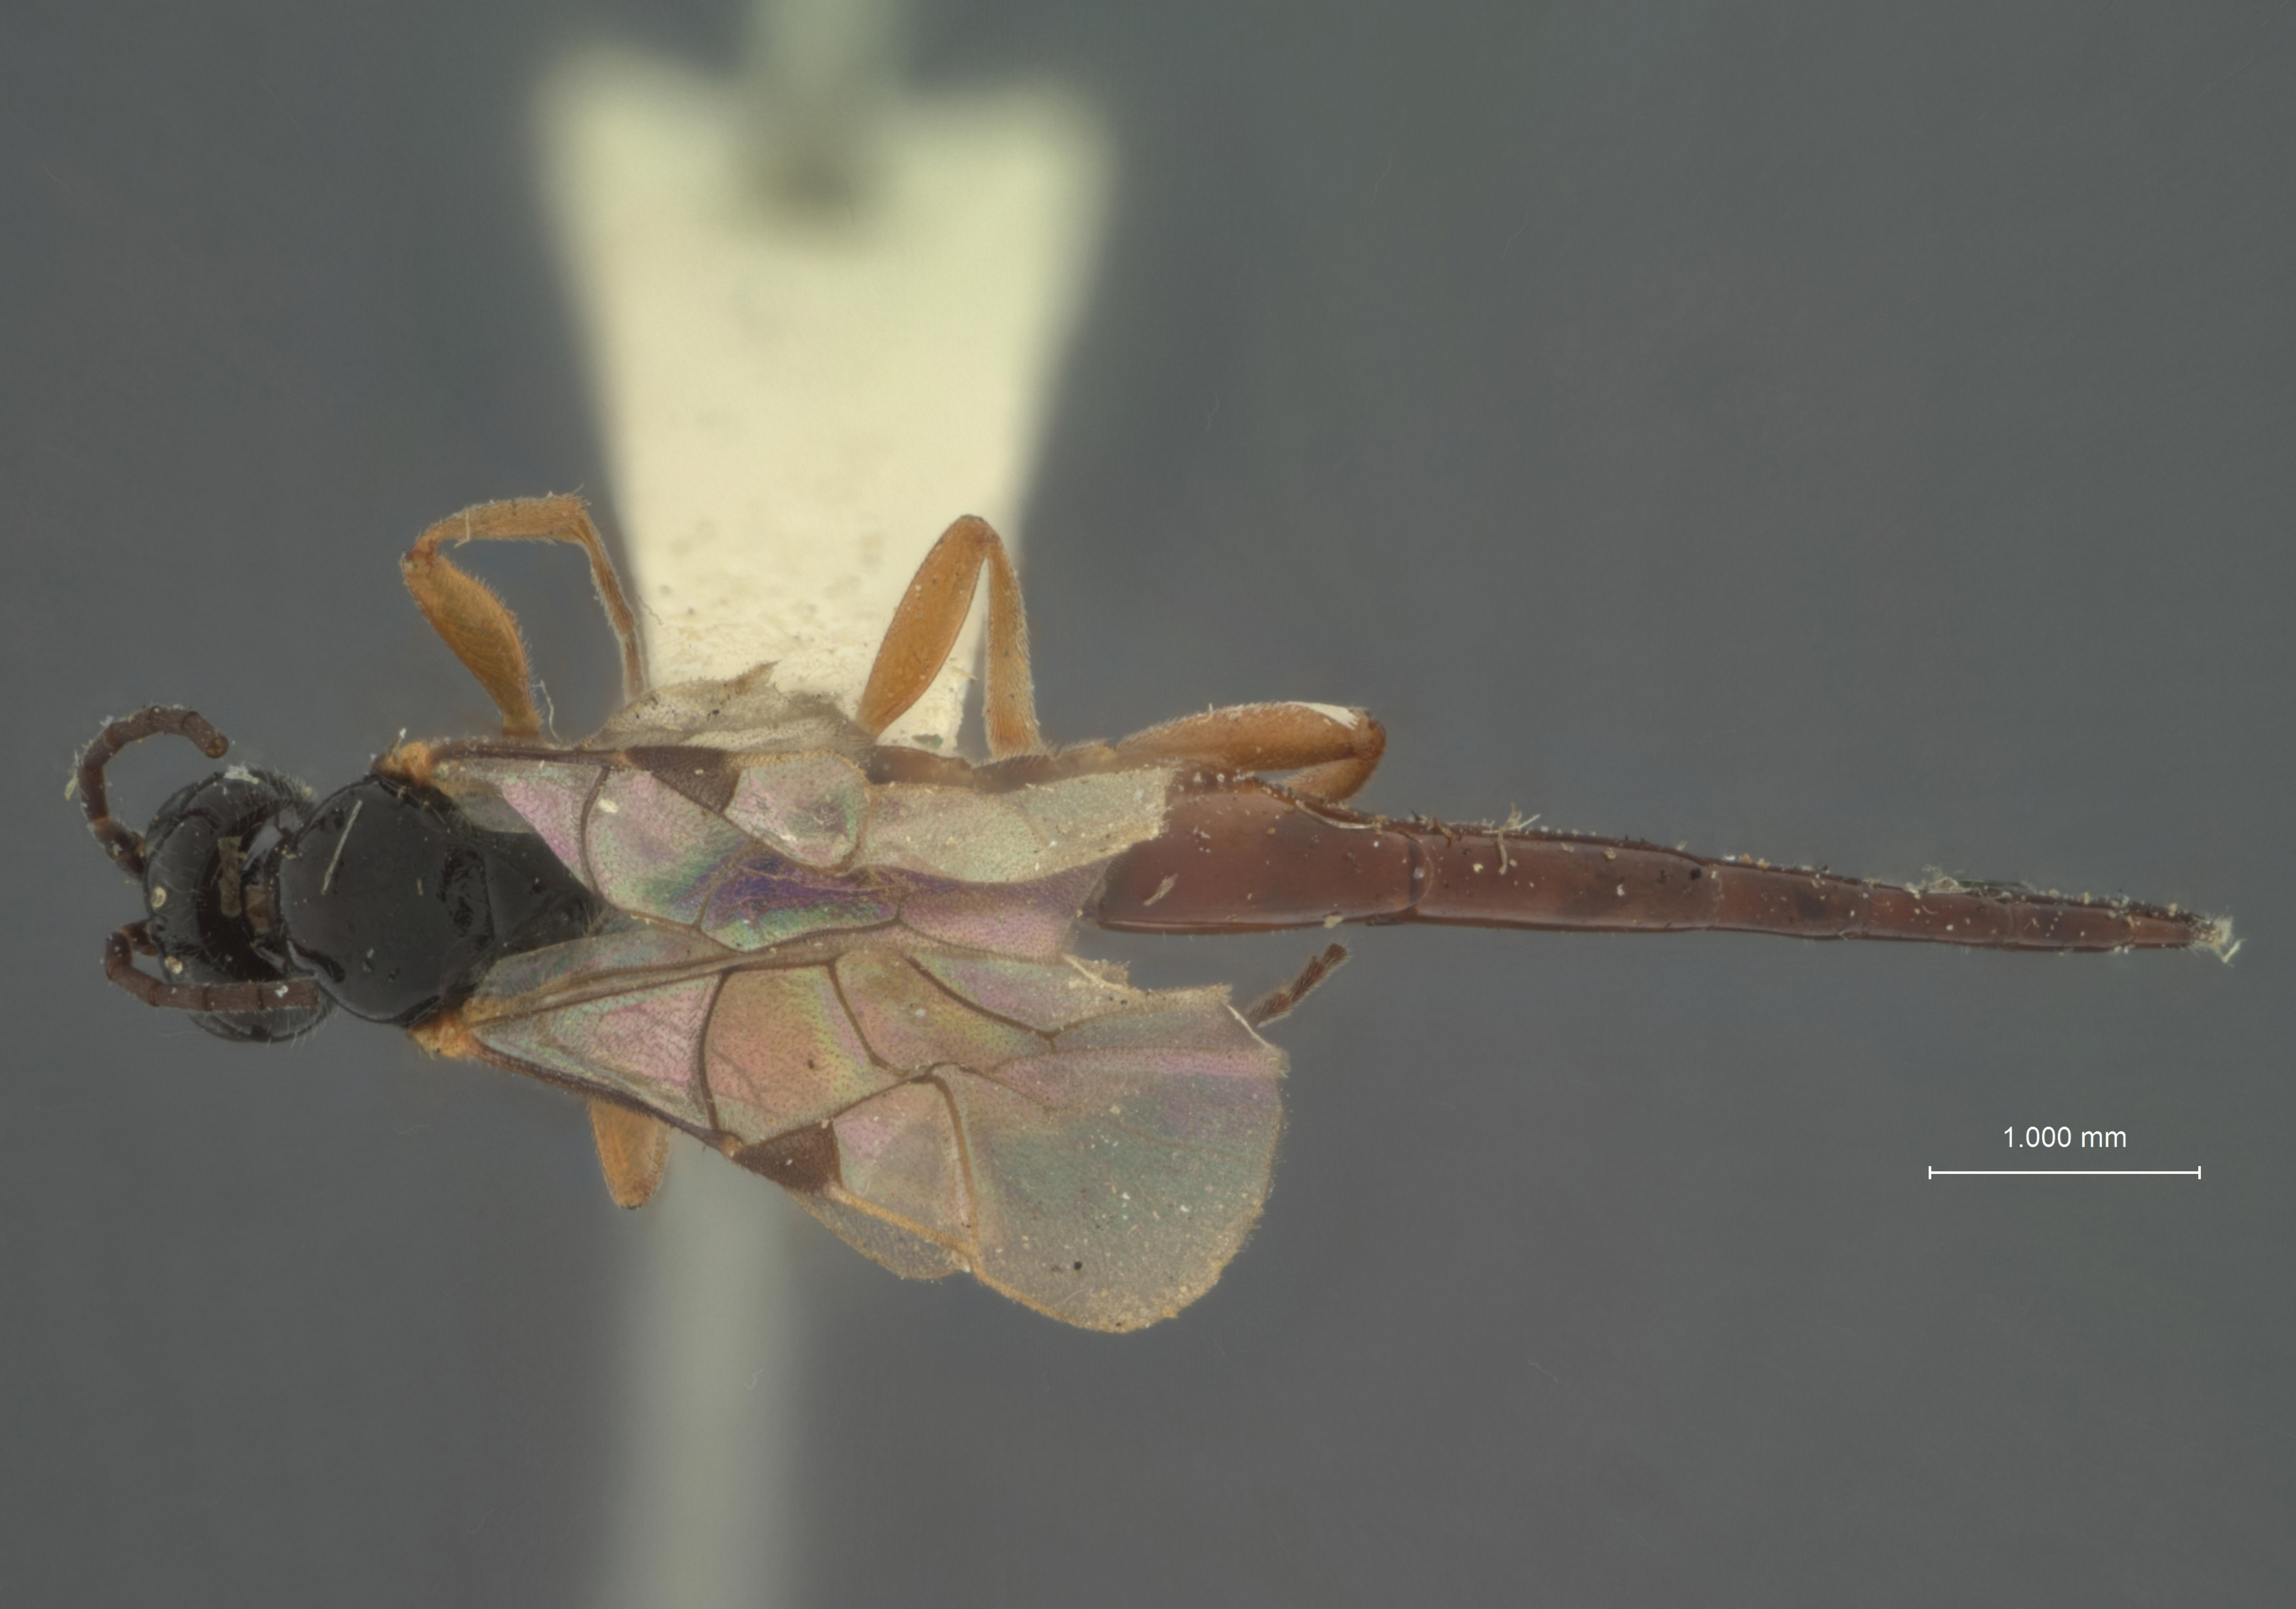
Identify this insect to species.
Seleucus gillettei
